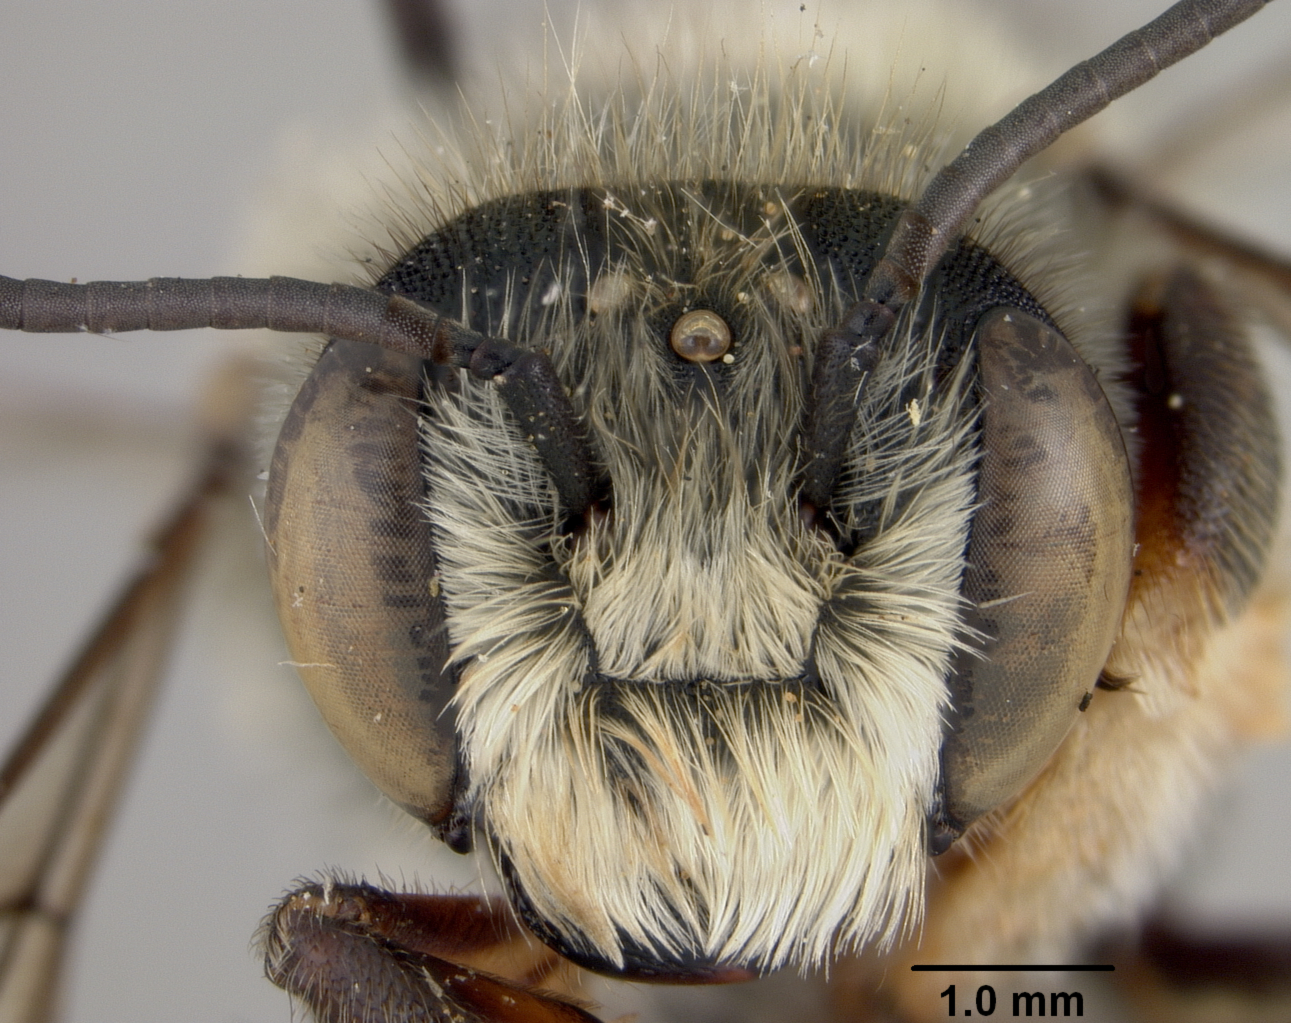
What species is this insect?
Megachile willughbiella
